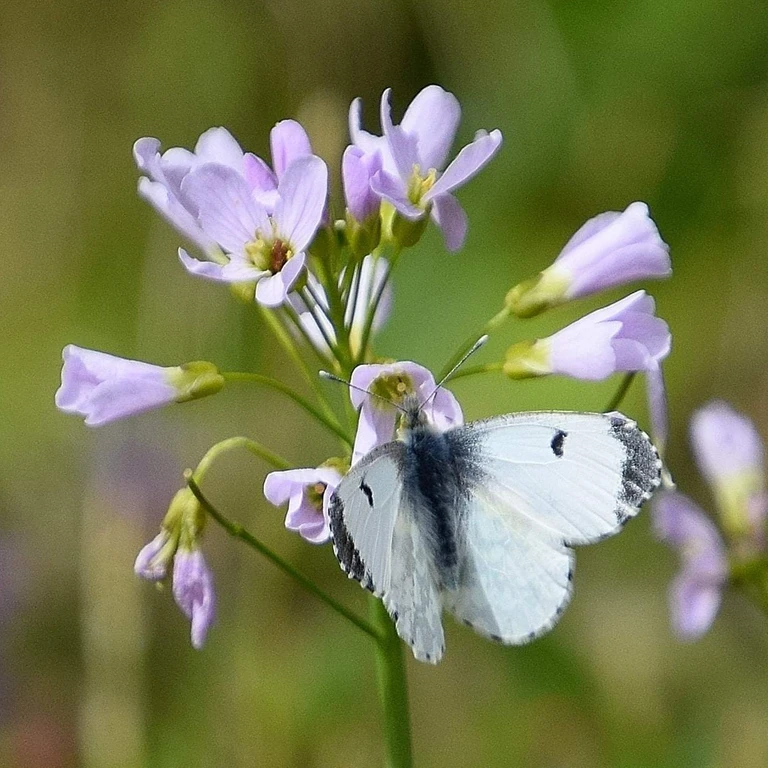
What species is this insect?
Anthocharis cardamines
